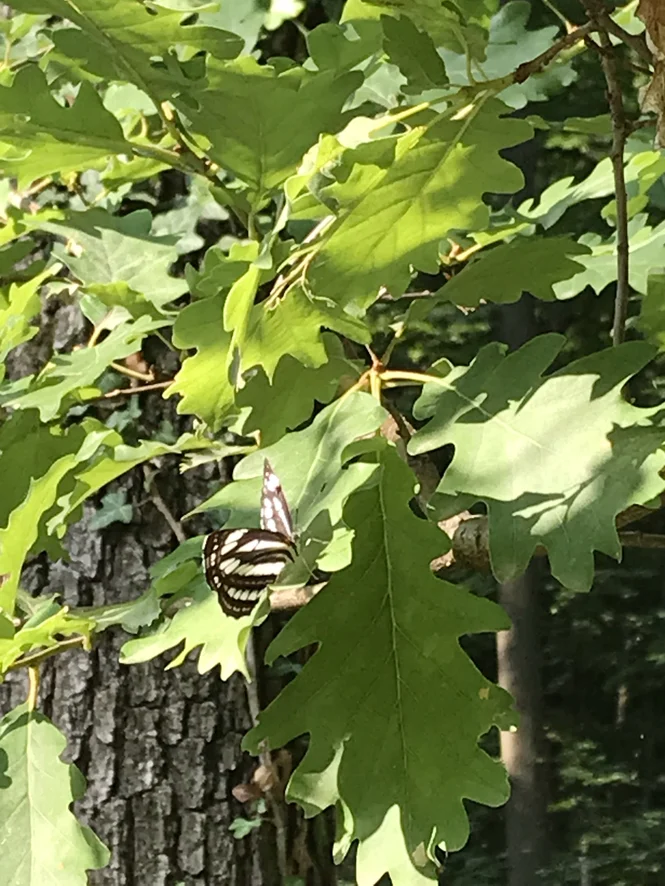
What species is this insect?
Neptis sappho
